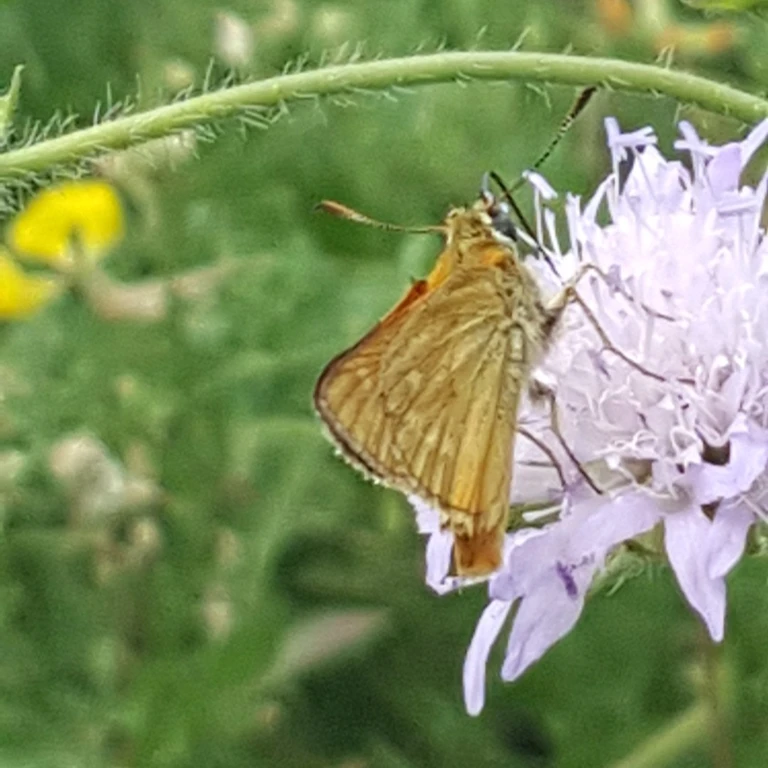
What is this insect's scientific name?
Ochlodes sylvanus (also Ochlodes venata)
